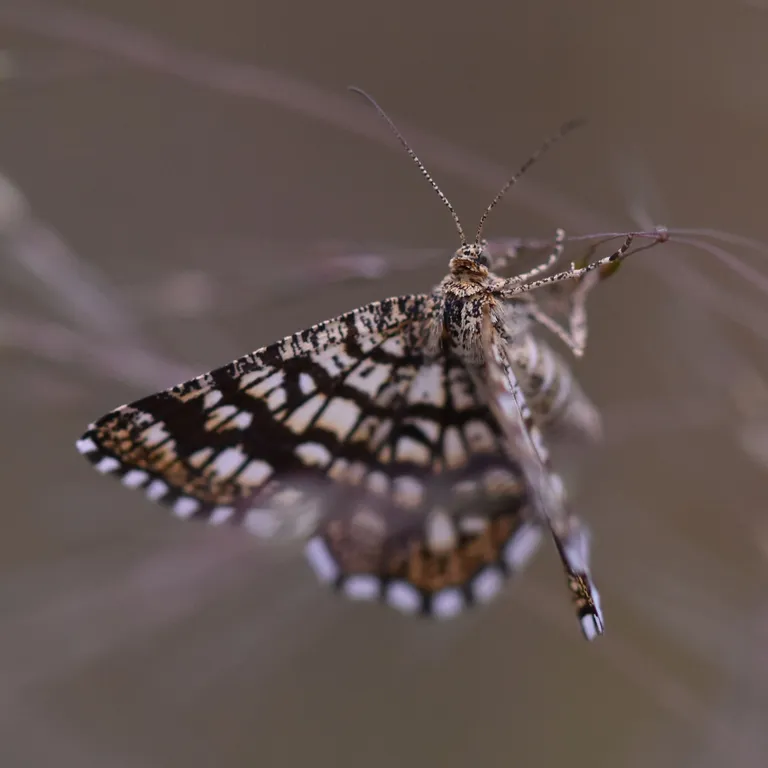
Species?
Chiasmia clathrata
